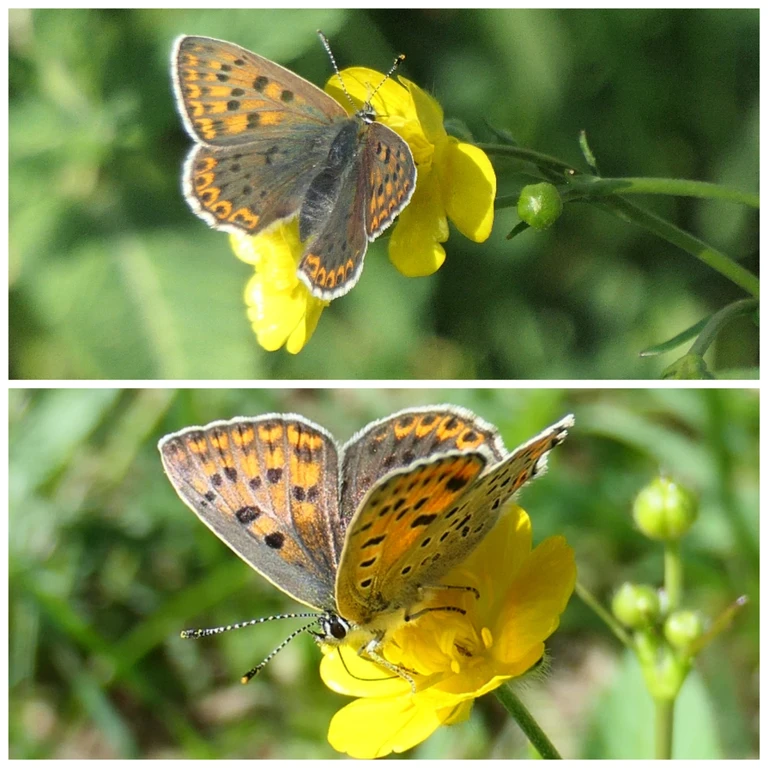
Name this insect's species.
Lycaena tityrus (also Loweia tityrus)
